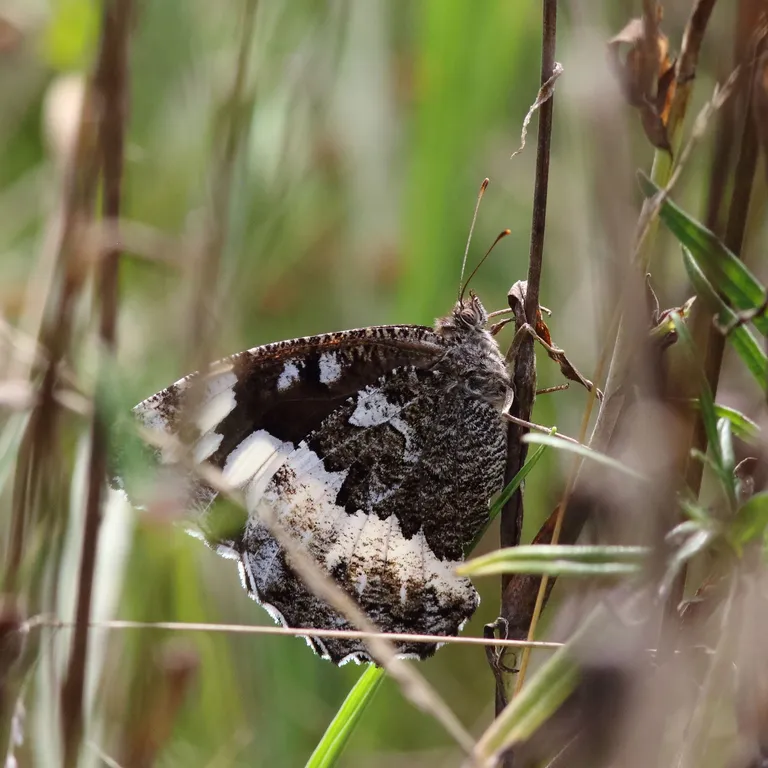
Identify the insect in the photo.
Brintesia circe
